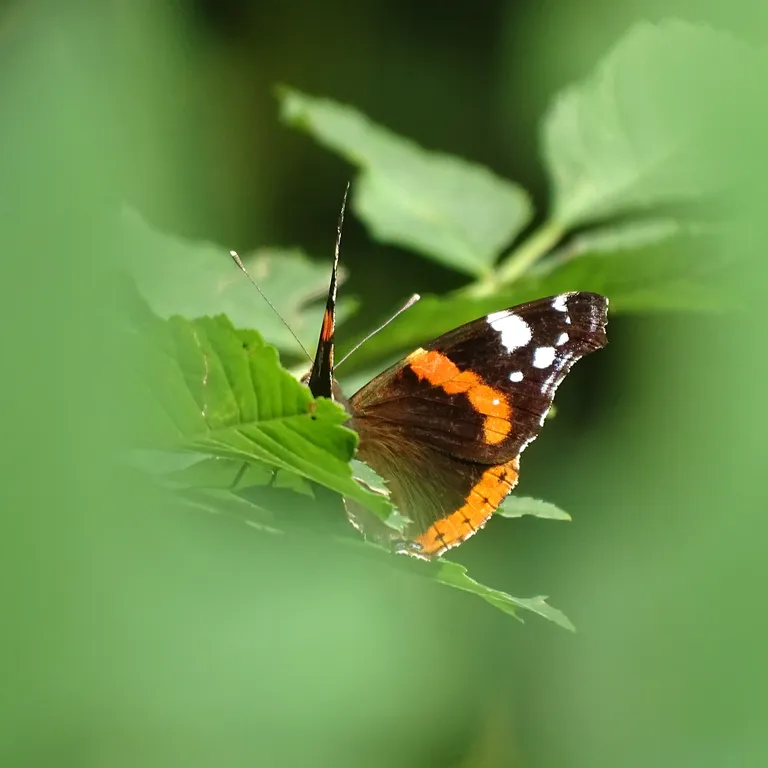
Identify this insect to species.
Vanessa atalanta
